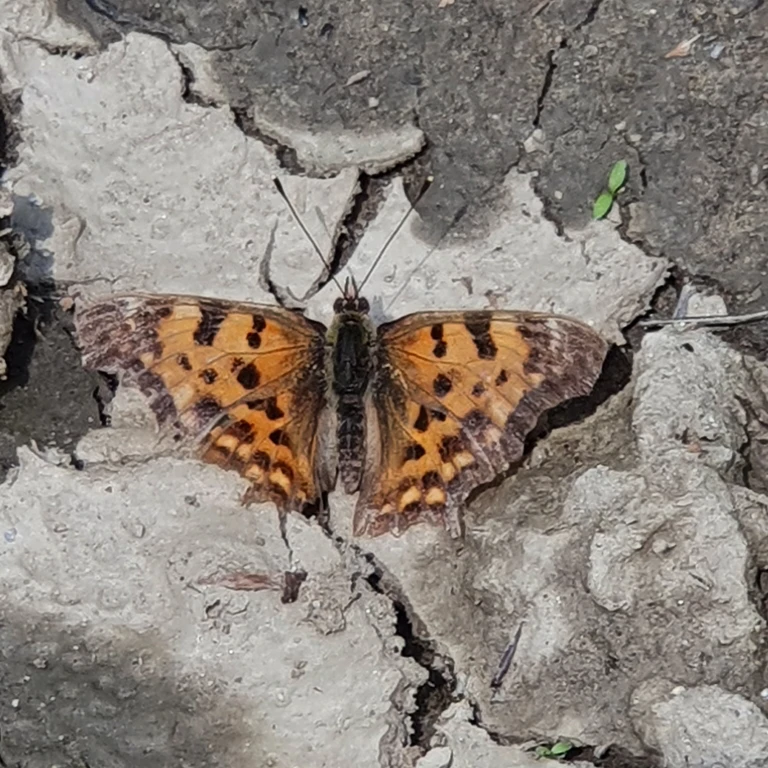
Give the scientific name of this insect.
Polygonia c-album
